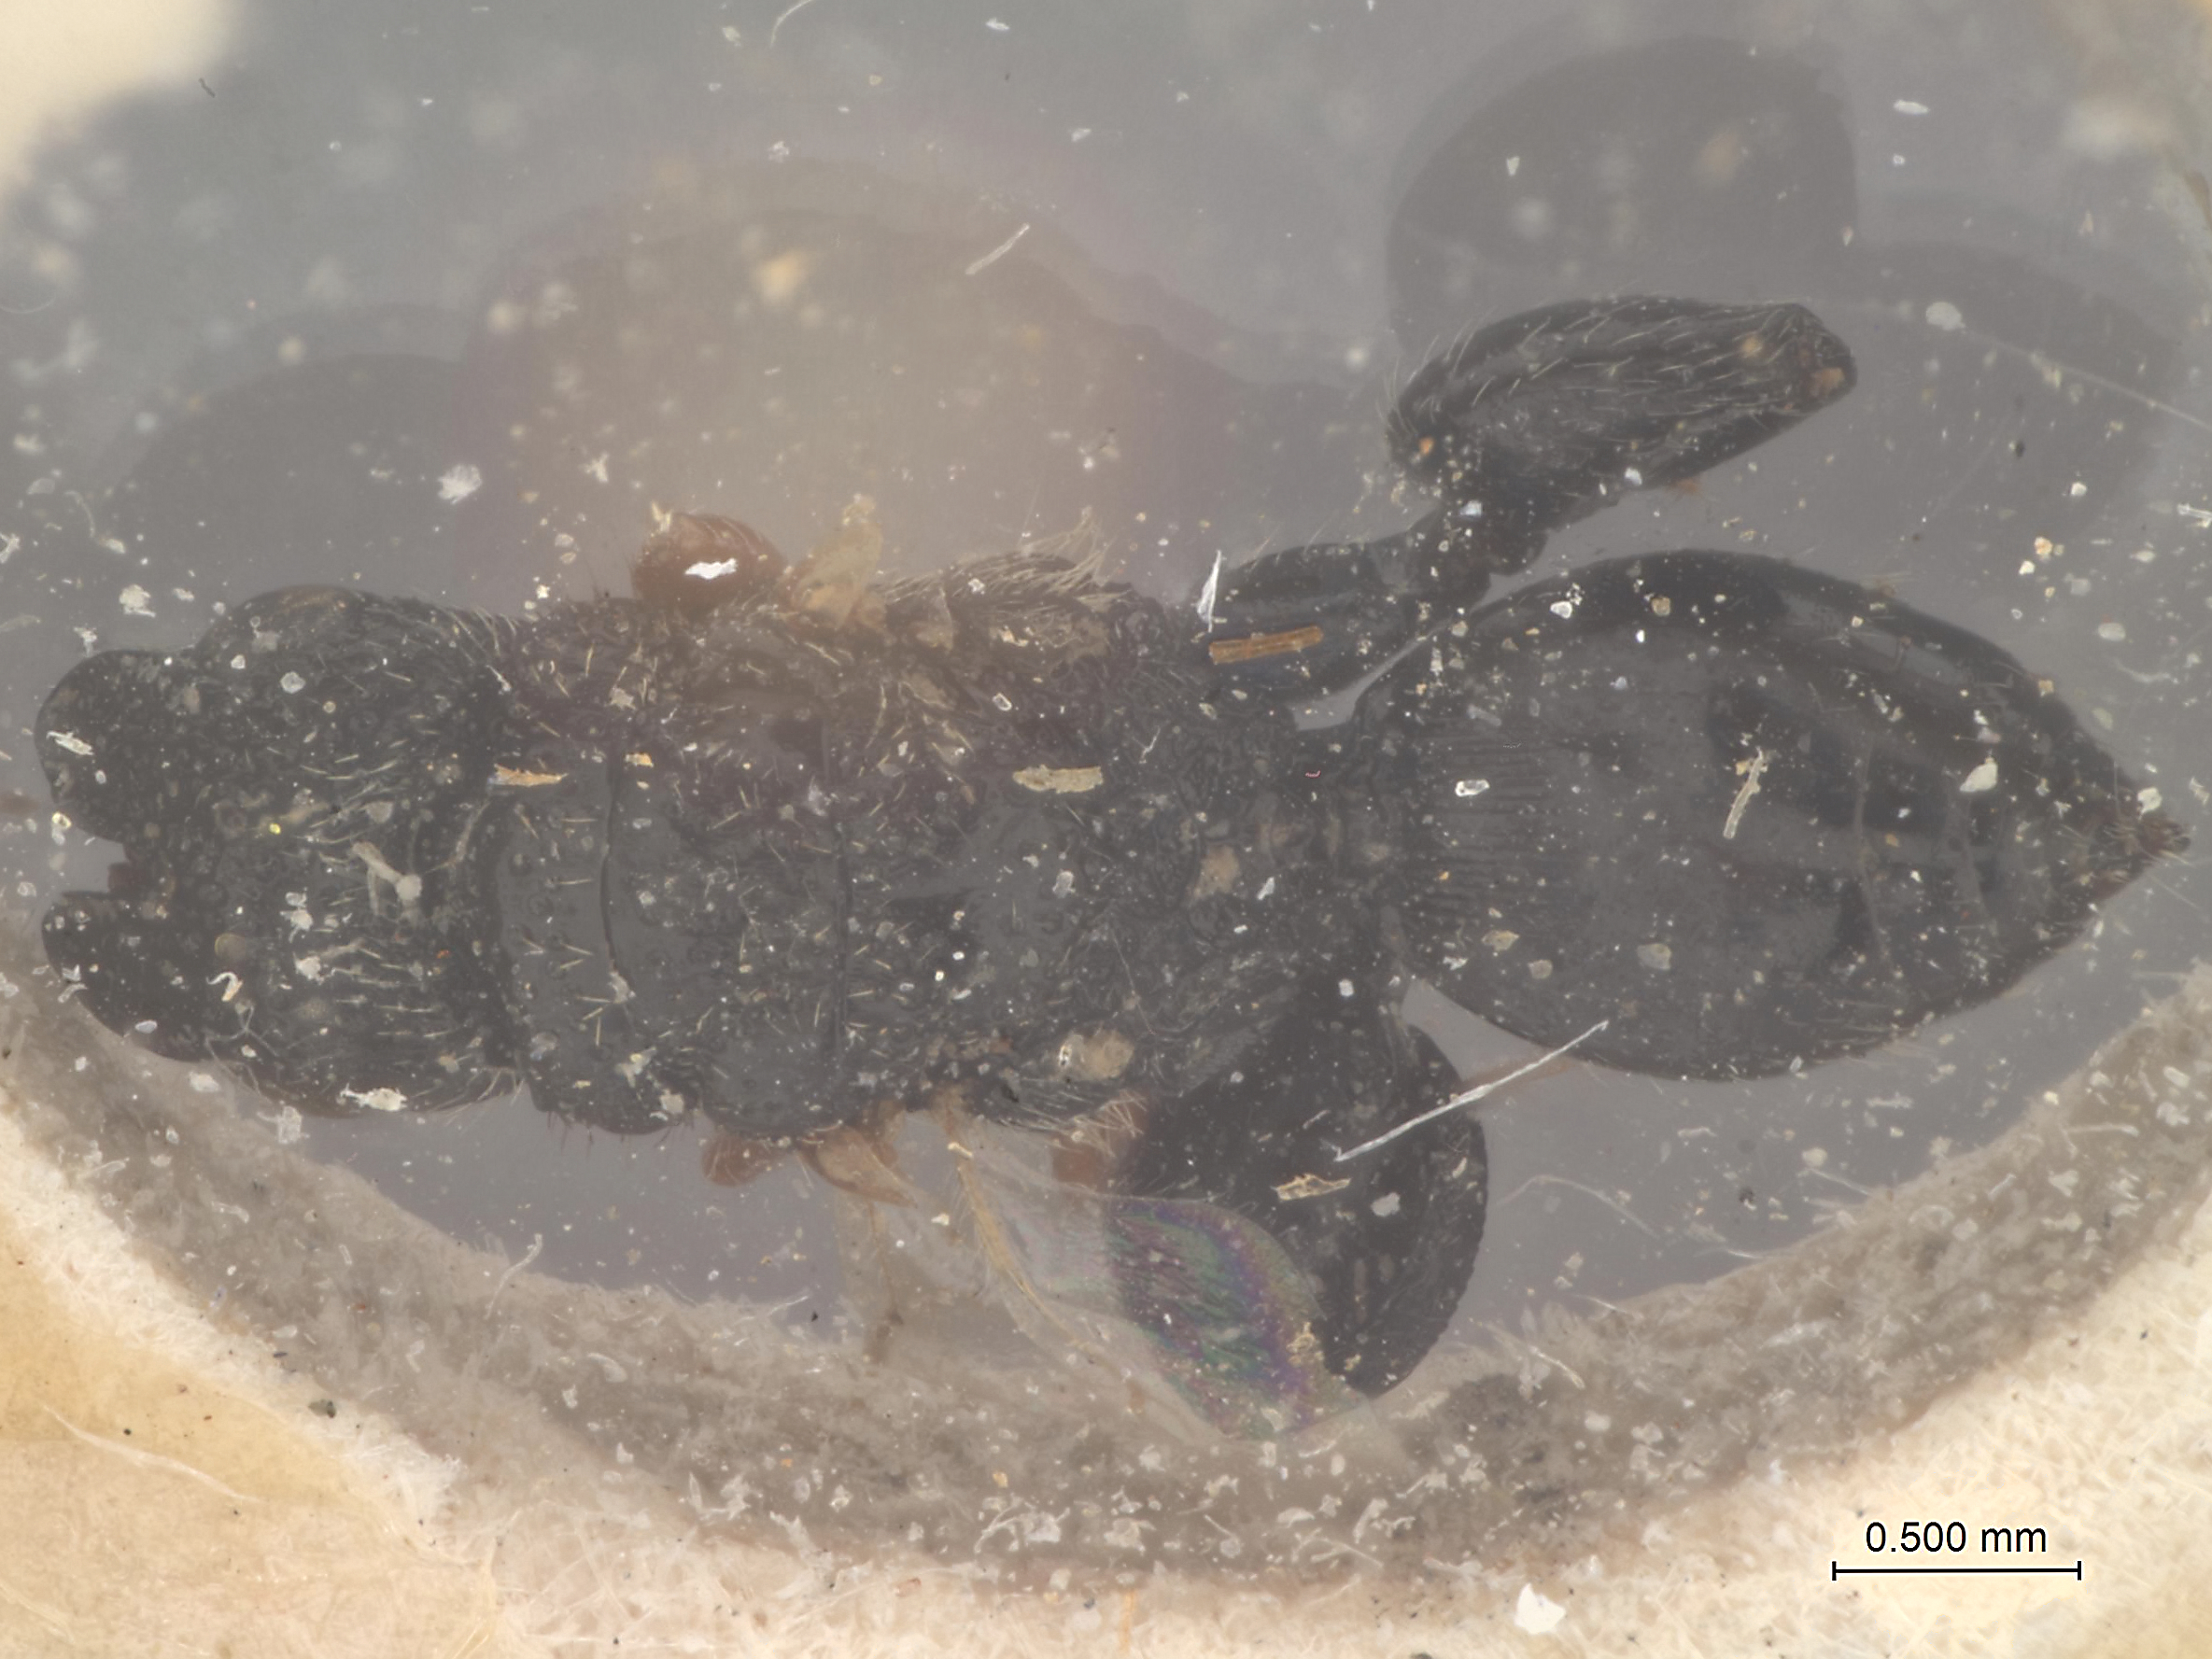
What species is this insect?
Brachymeria mathurai
